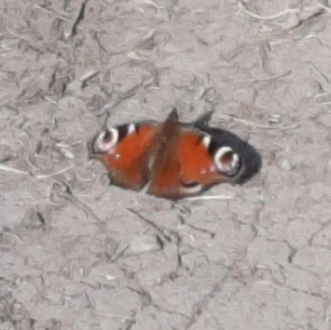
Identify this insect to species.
Aglais io
